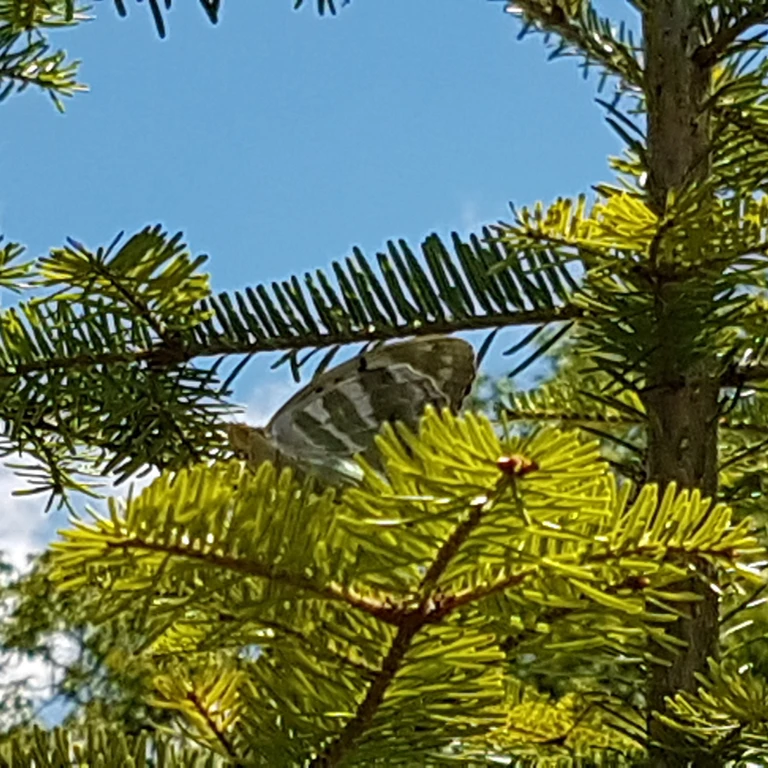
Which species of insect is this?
Argynnis paphia
